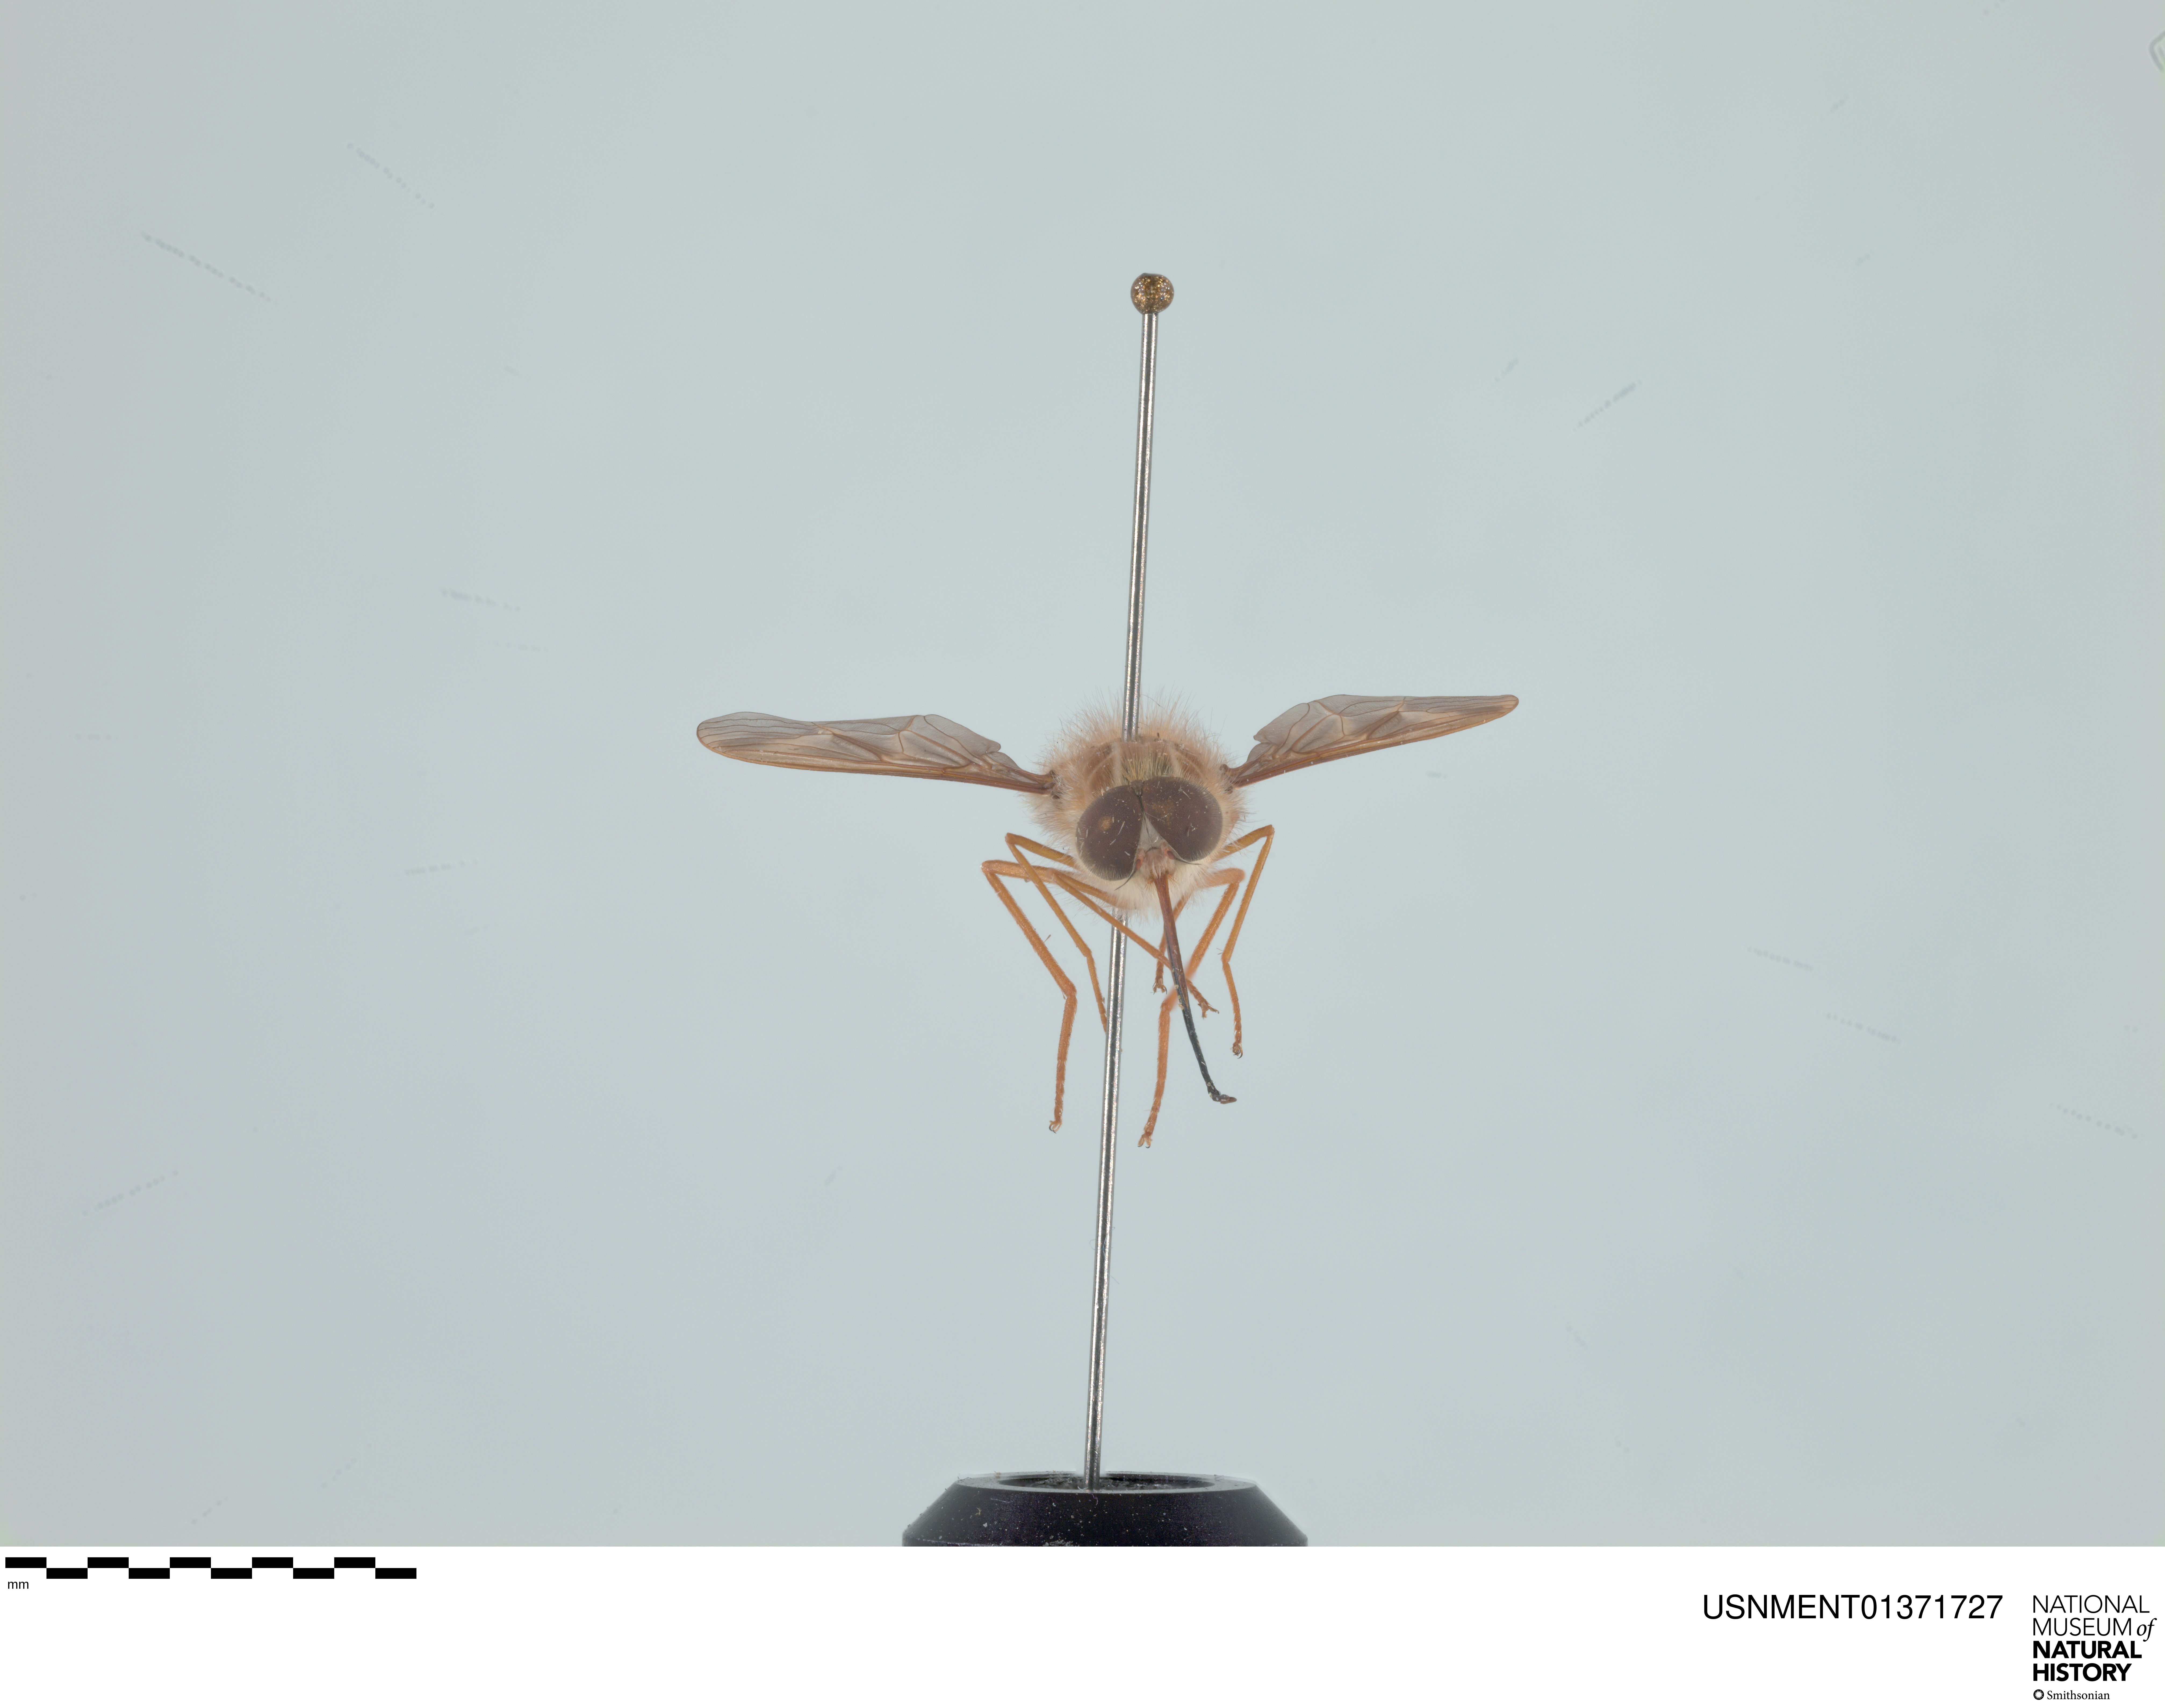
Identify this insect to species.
Hirmoneura nubipennis (also Trichophthalma nubipennis)
